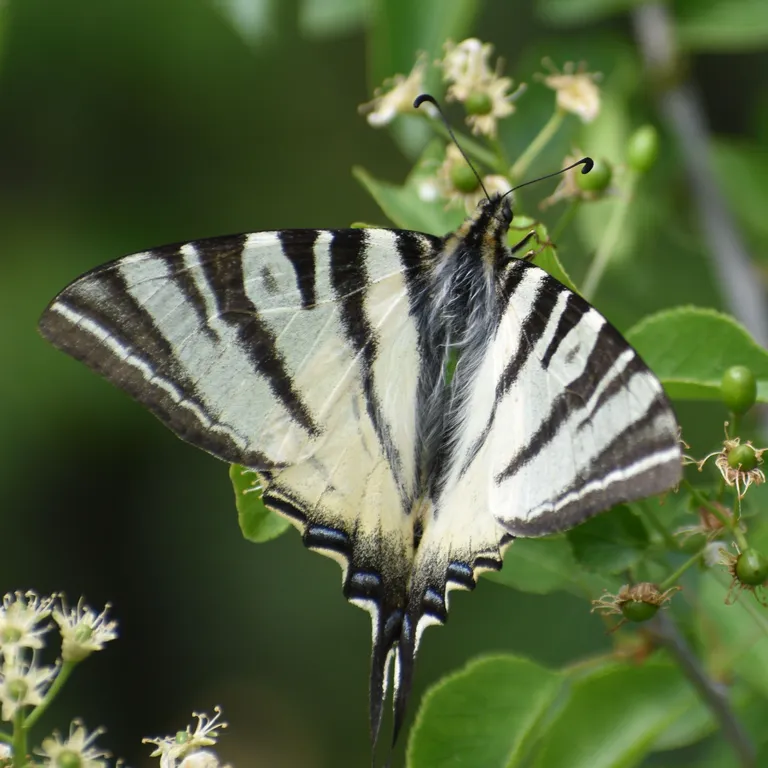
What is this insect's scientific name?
Iphiclides podalirius
